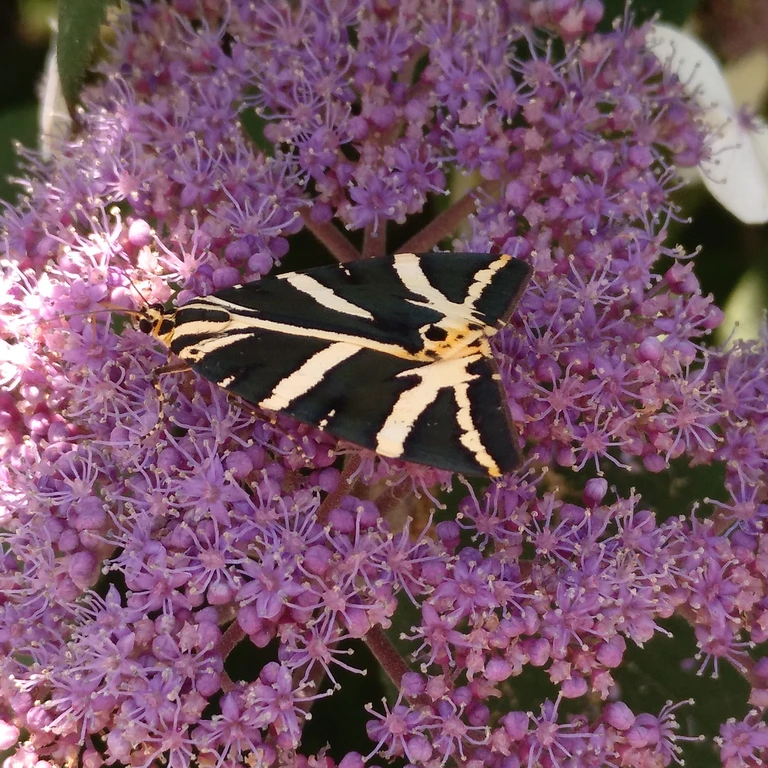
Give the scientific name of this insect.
Euplagia quadripunctaria
